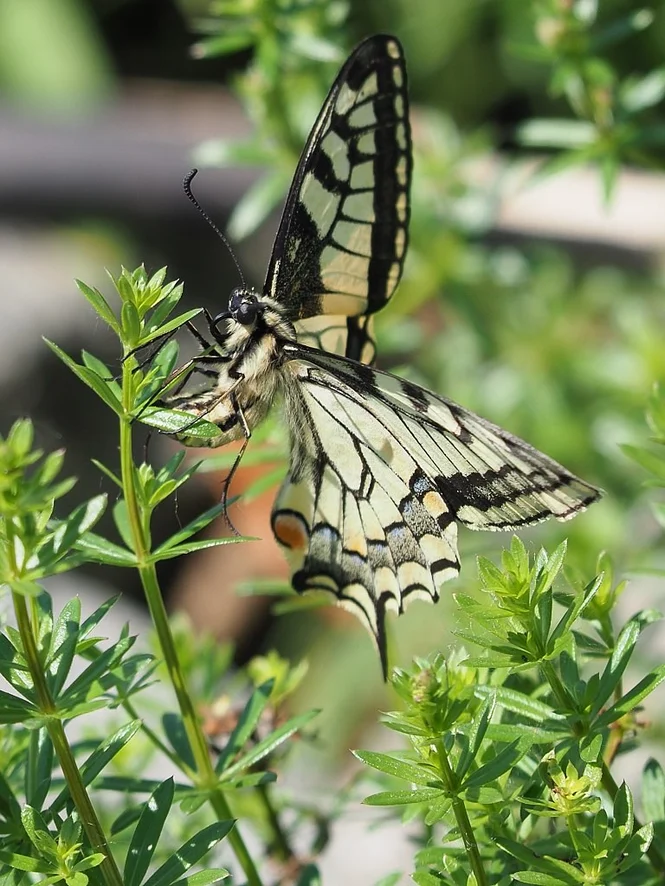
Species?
Papilio machaon
